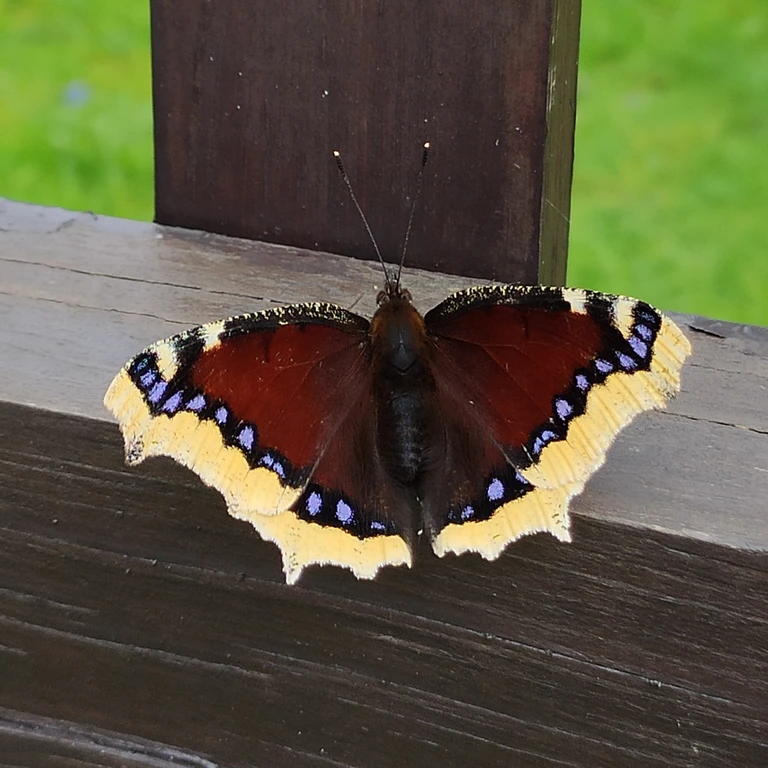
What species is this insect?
Nymphalis antiopa
